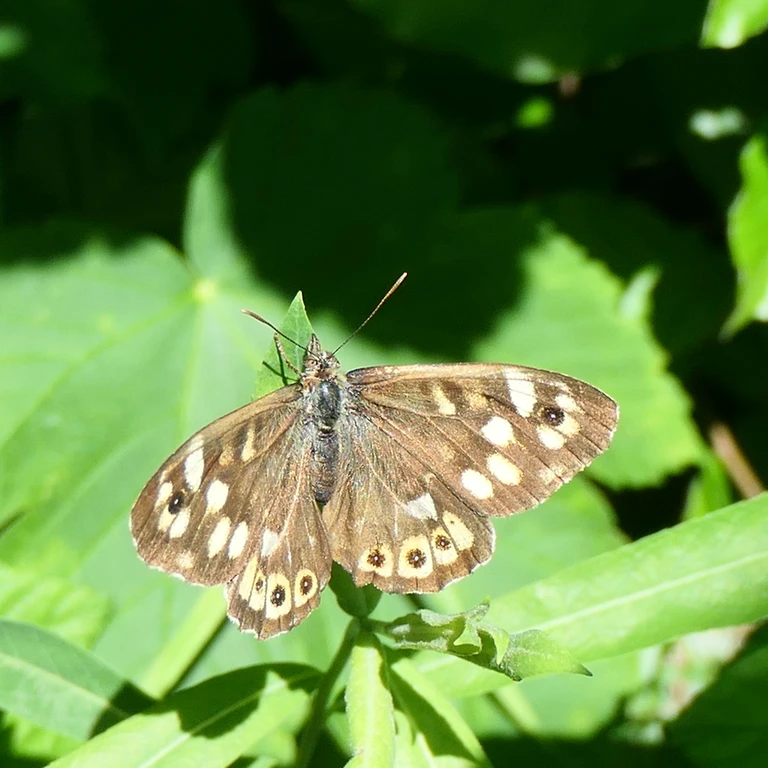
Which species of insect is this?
Pararge aegeria
